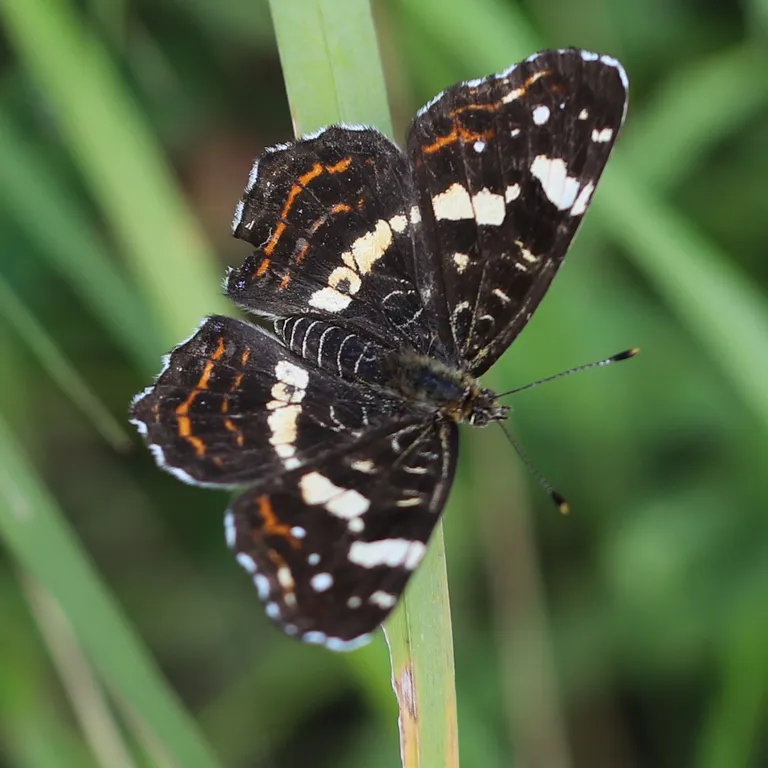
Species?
Araschnia levana
